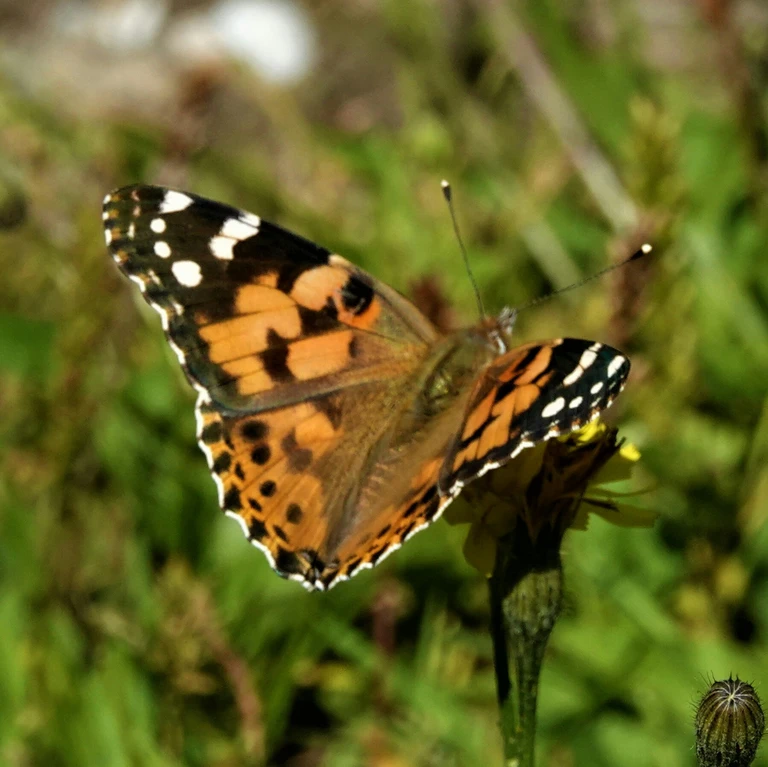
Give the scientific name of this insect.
Vanessa cardui
